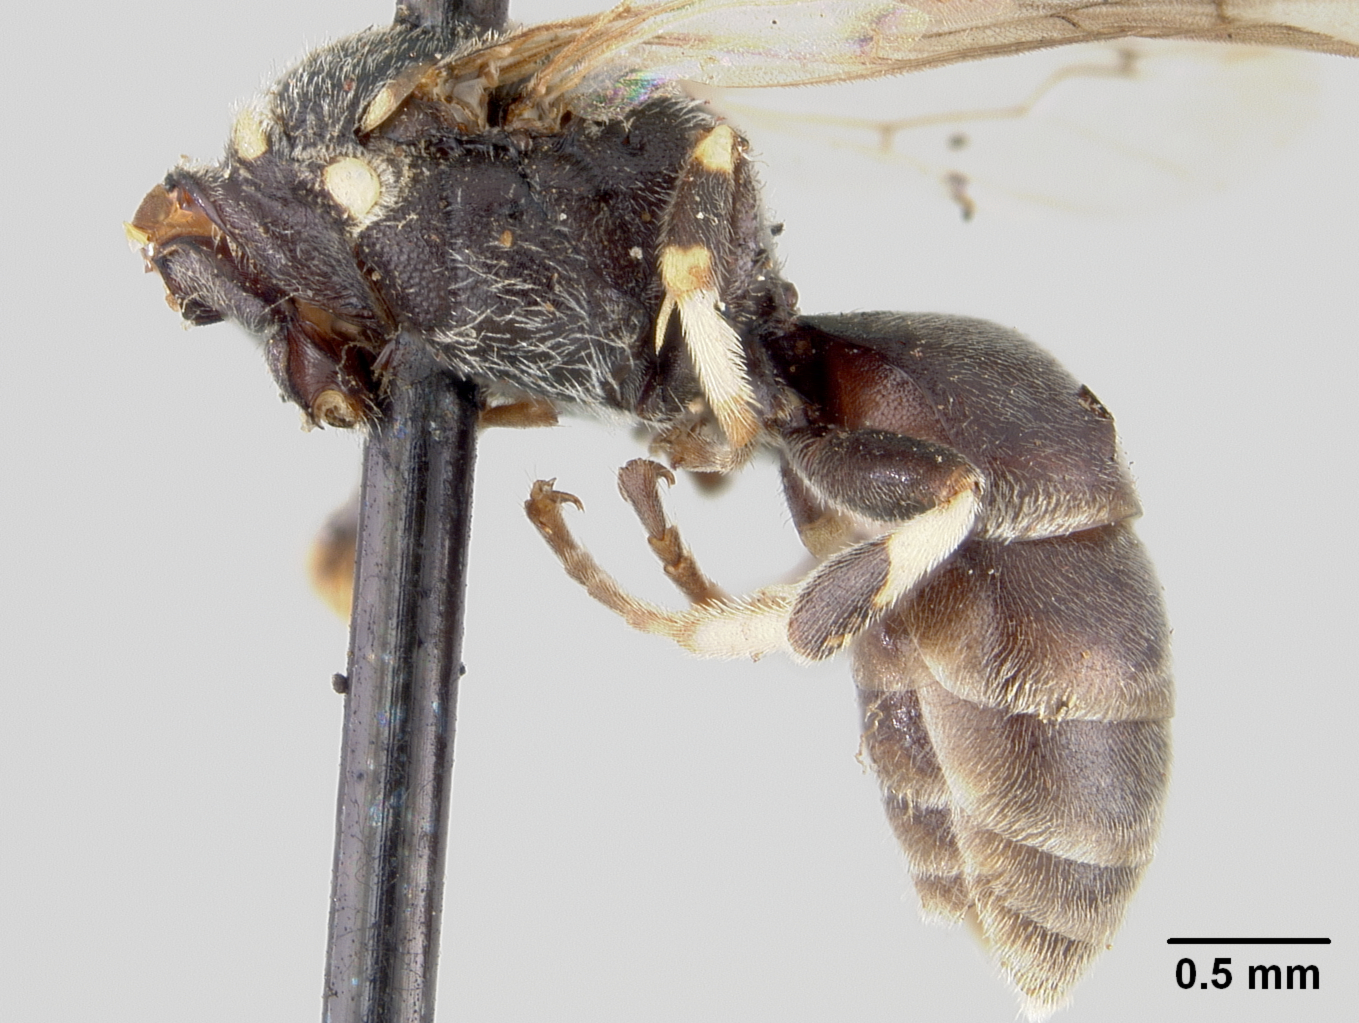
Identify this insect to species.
Hylaeus maritimus
